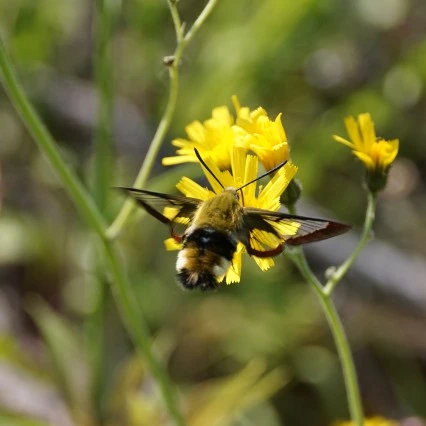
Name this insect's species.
Hemaris fuciformis
